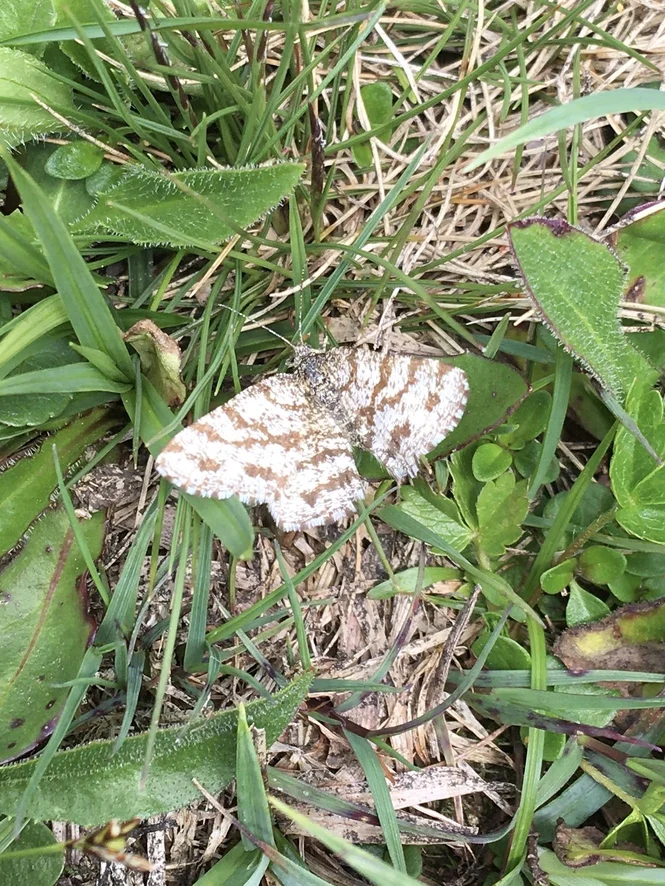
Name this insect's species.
Ematurga atomaria
